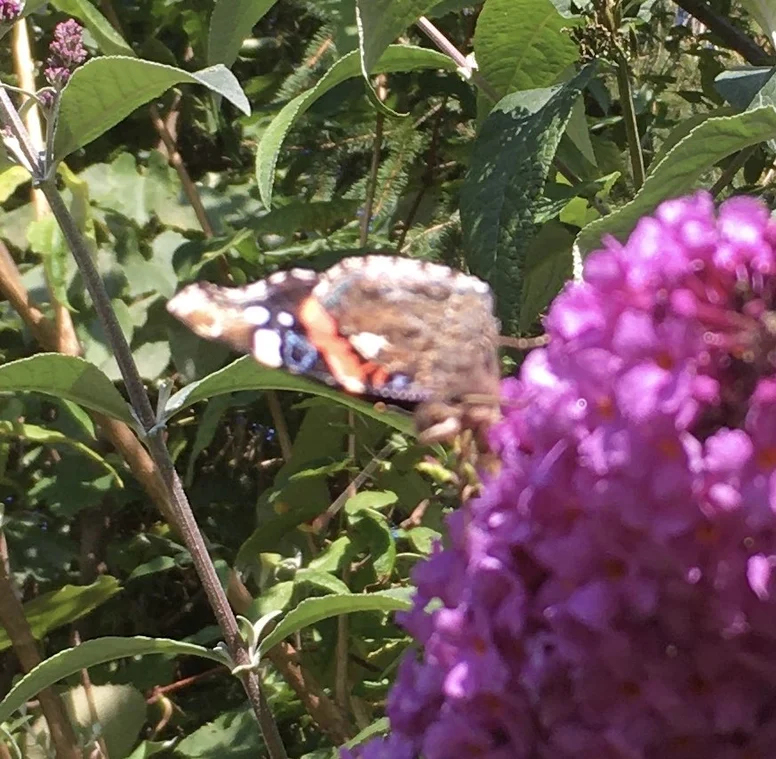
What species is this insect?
Vanessa atalanta
